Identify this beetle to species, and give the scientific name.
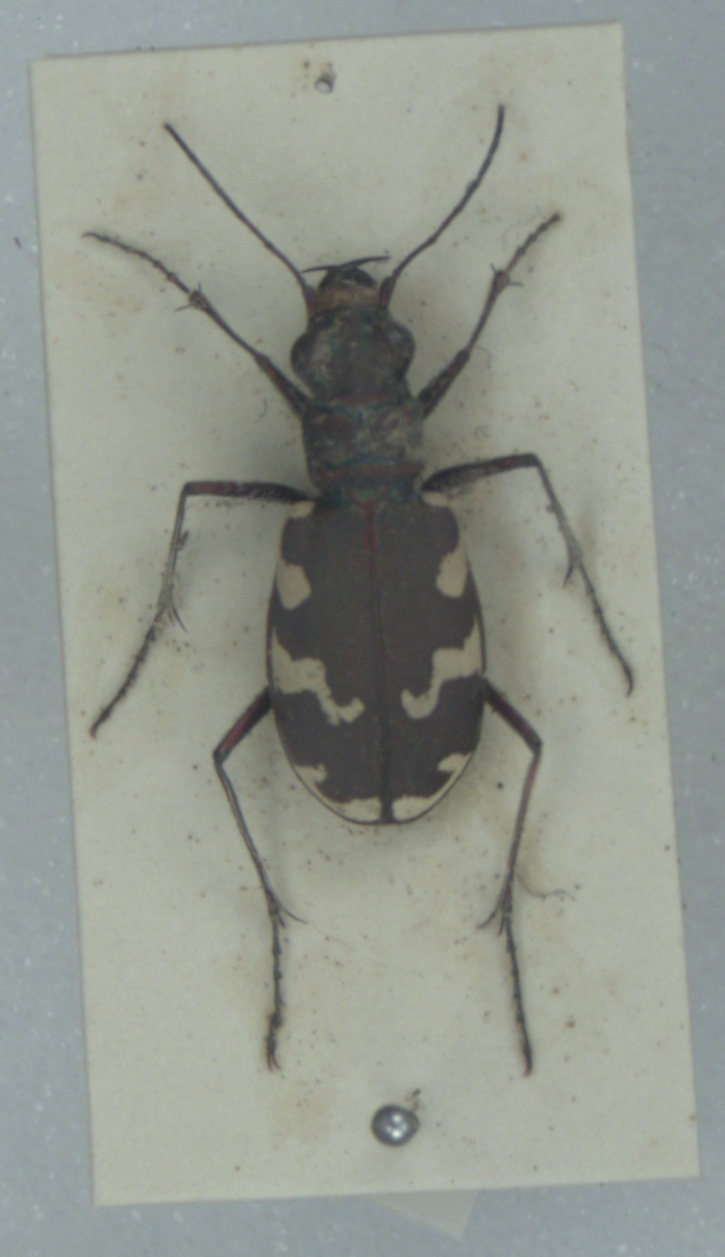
Cicindela maritima
